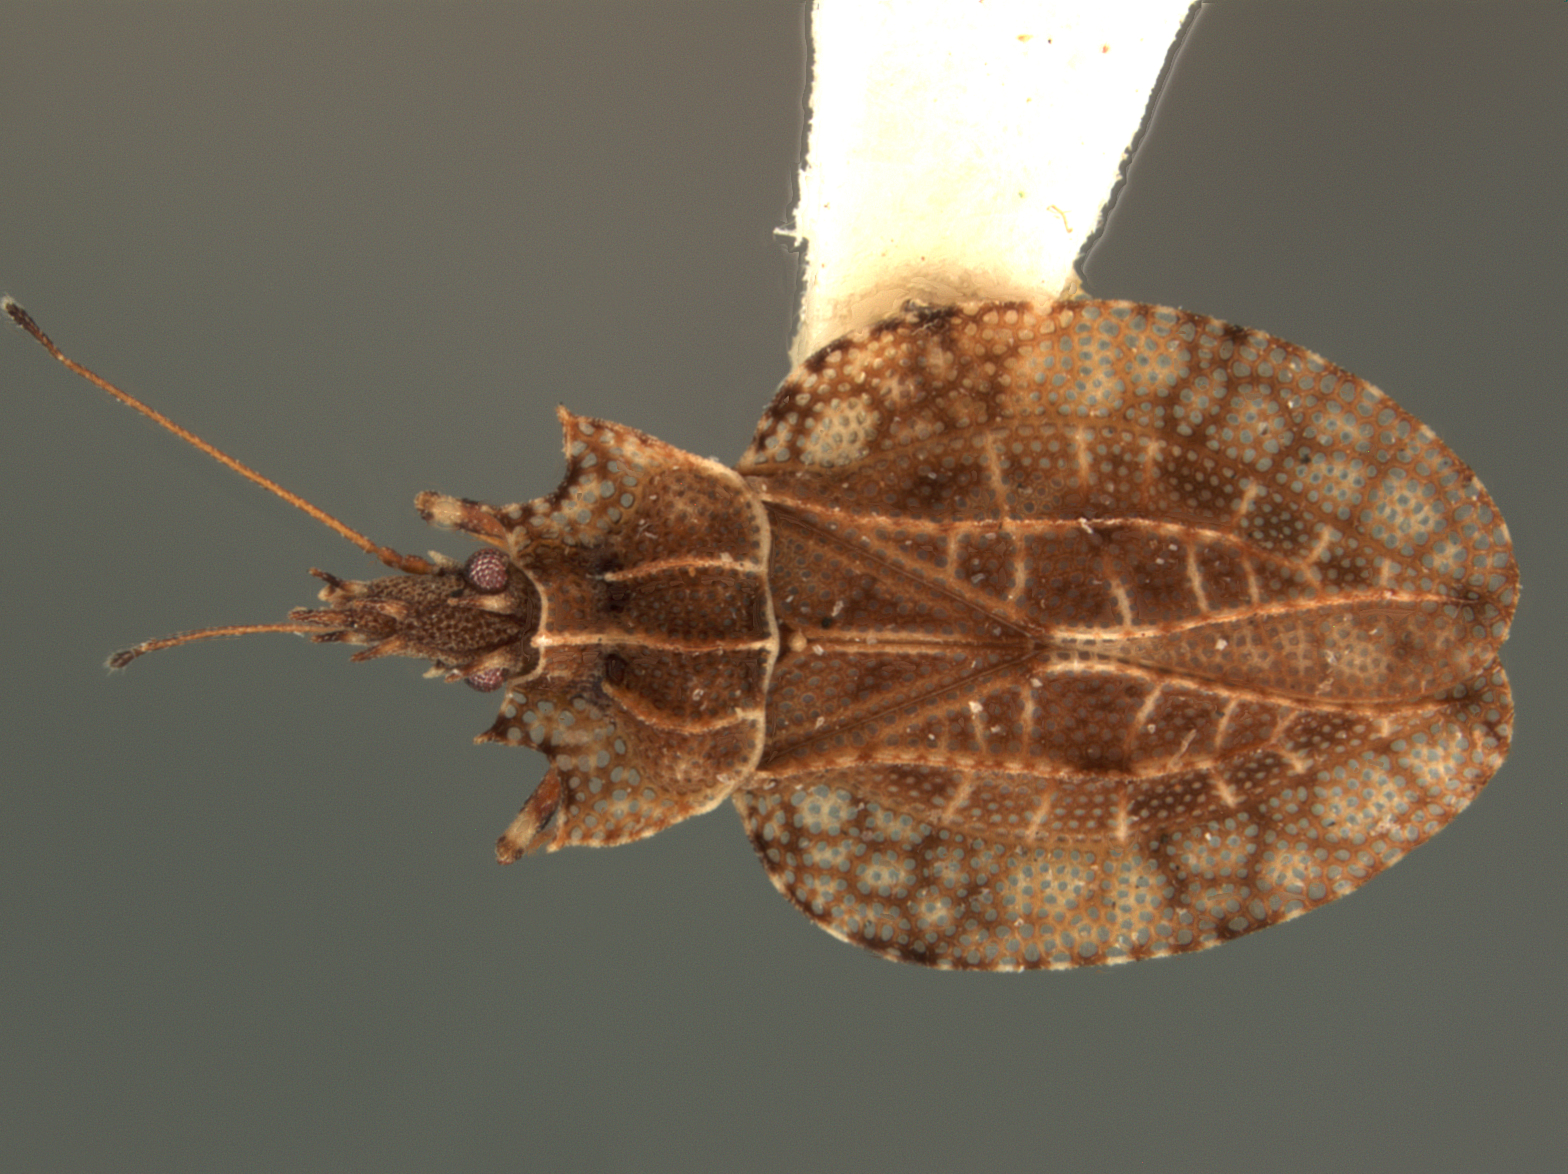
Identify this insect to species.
Phatnoma verdica
